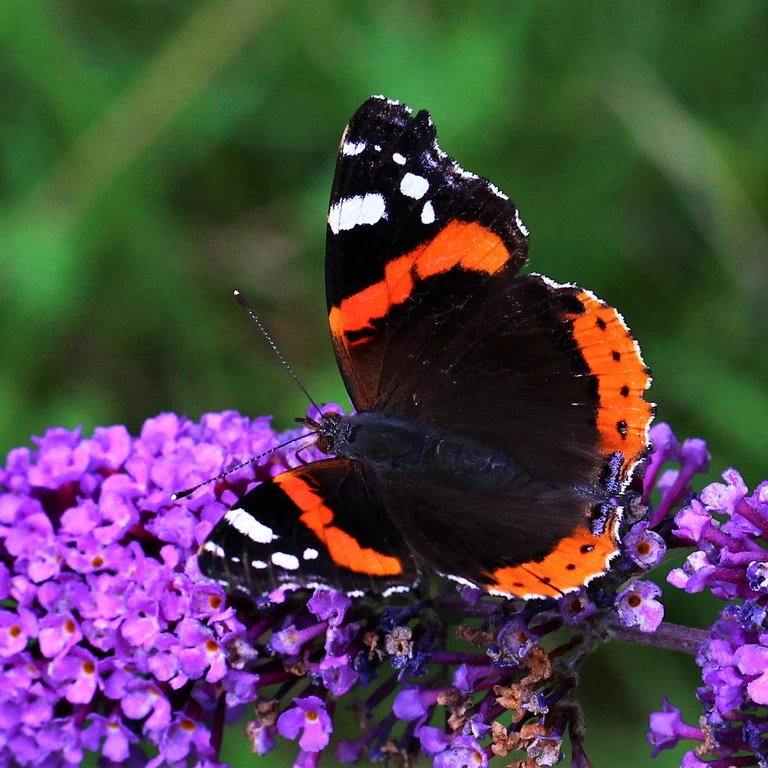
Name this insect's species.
Vanessa atalanta
